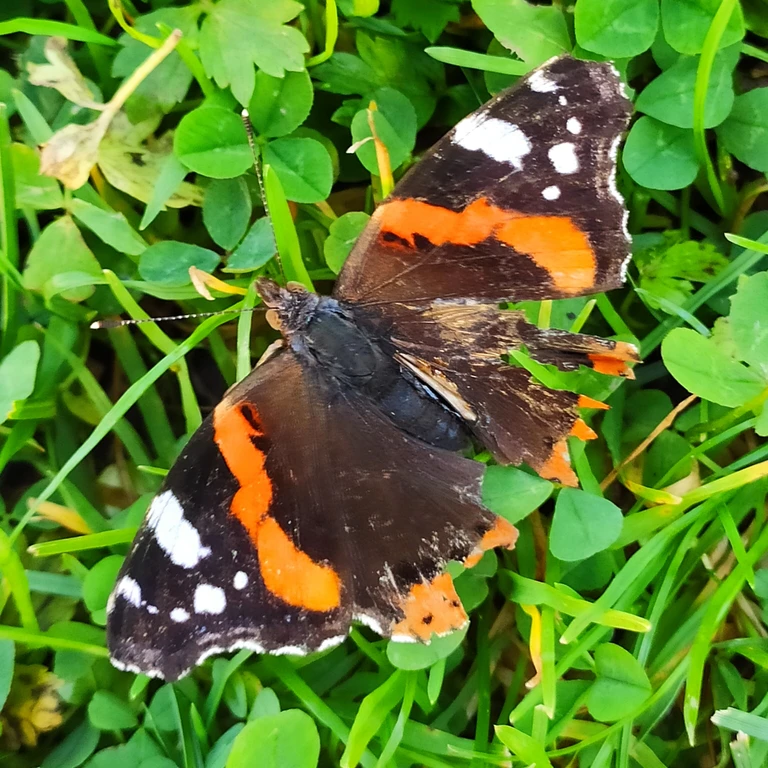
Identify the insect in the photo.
Vanessa atalanta
